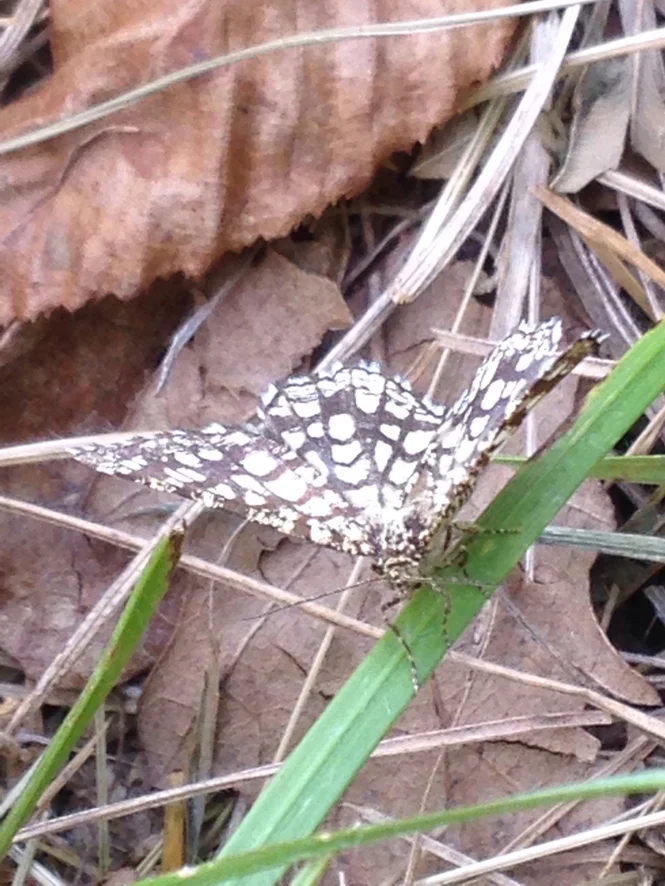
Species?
Chiasmia clathrata
